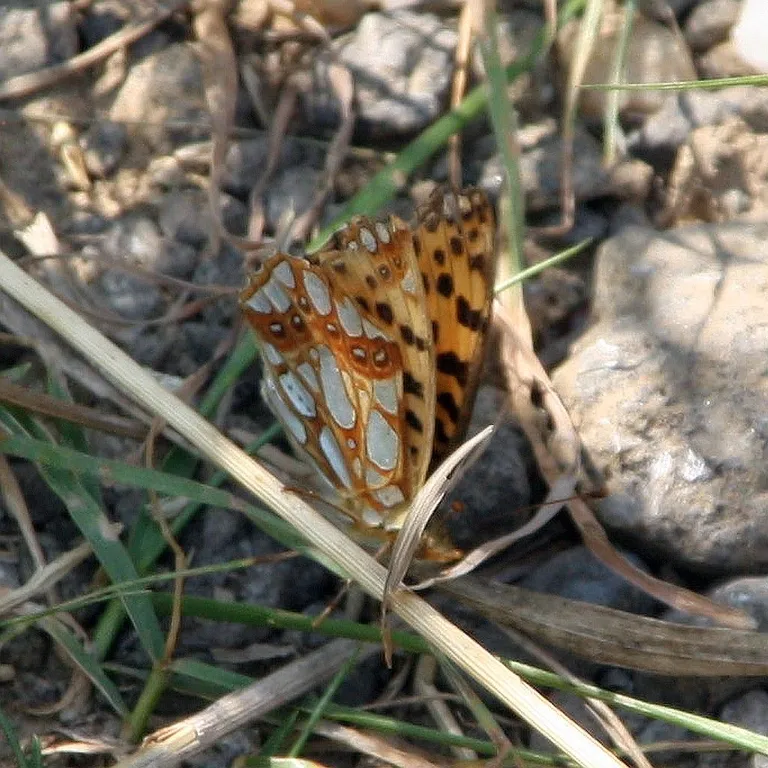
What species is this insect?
Issoria lathonia
